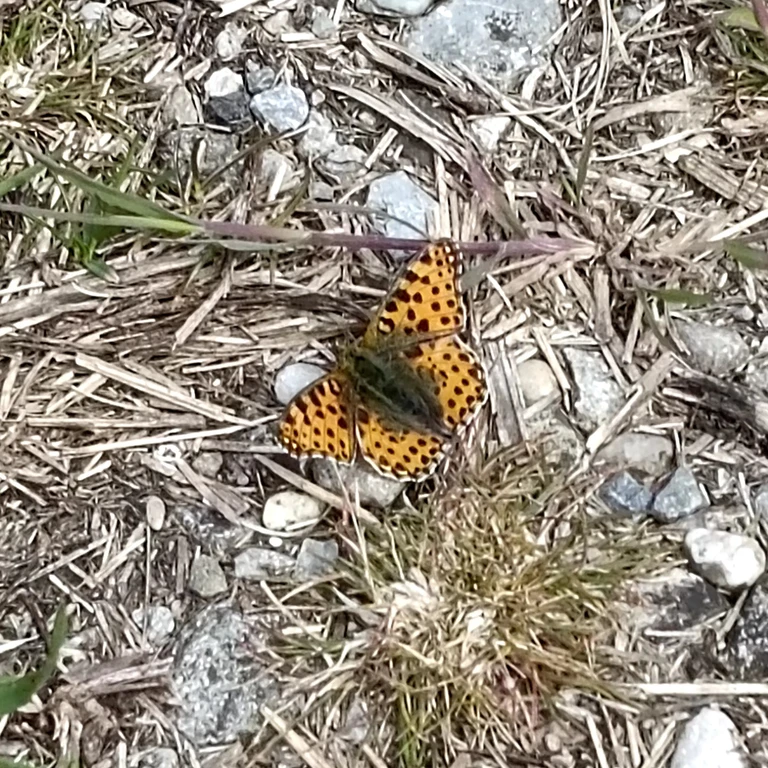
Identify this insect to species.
Issoria lathonia
